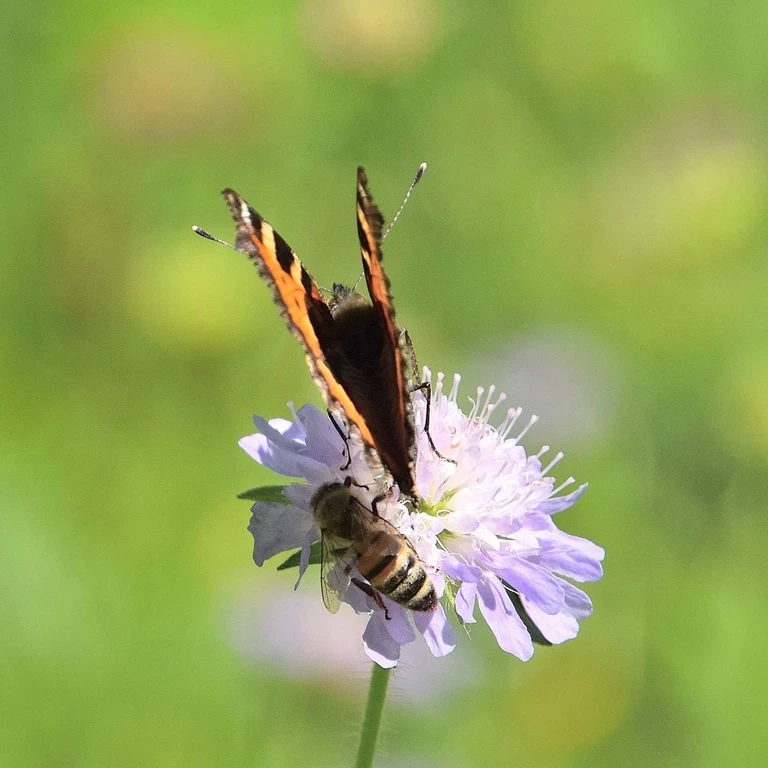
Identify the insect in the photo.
Aglais urticae
